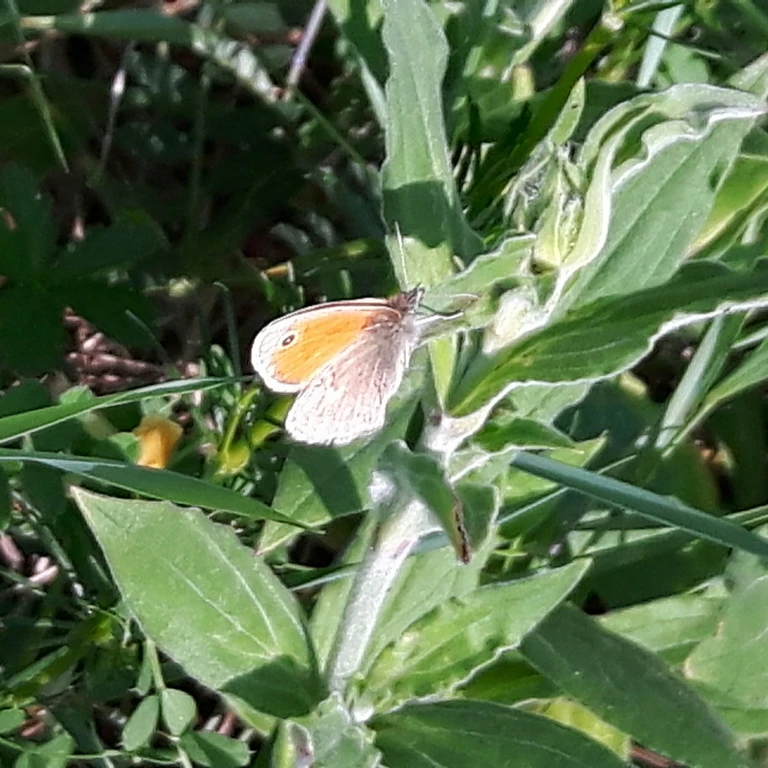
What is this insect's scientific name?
Coenonympha pamphilus
